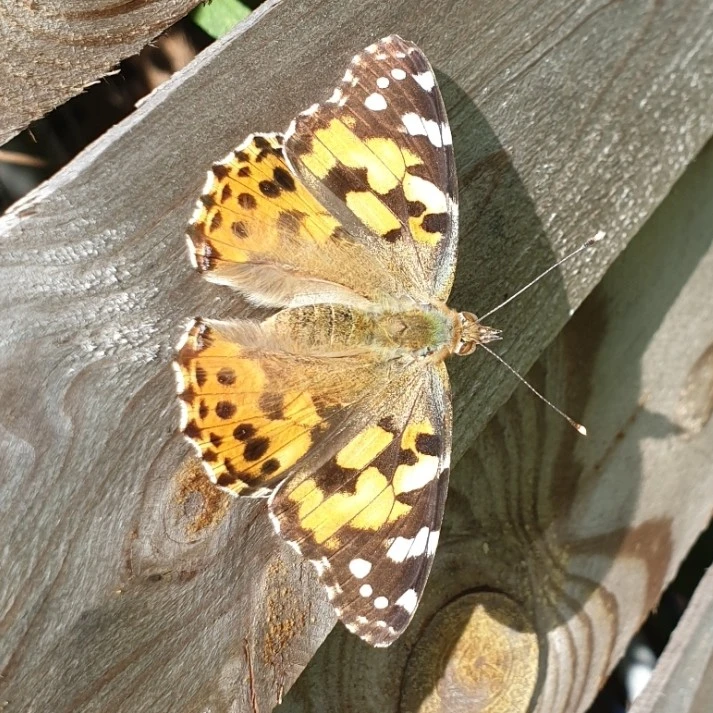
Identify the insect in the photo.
Vanessa cardui
